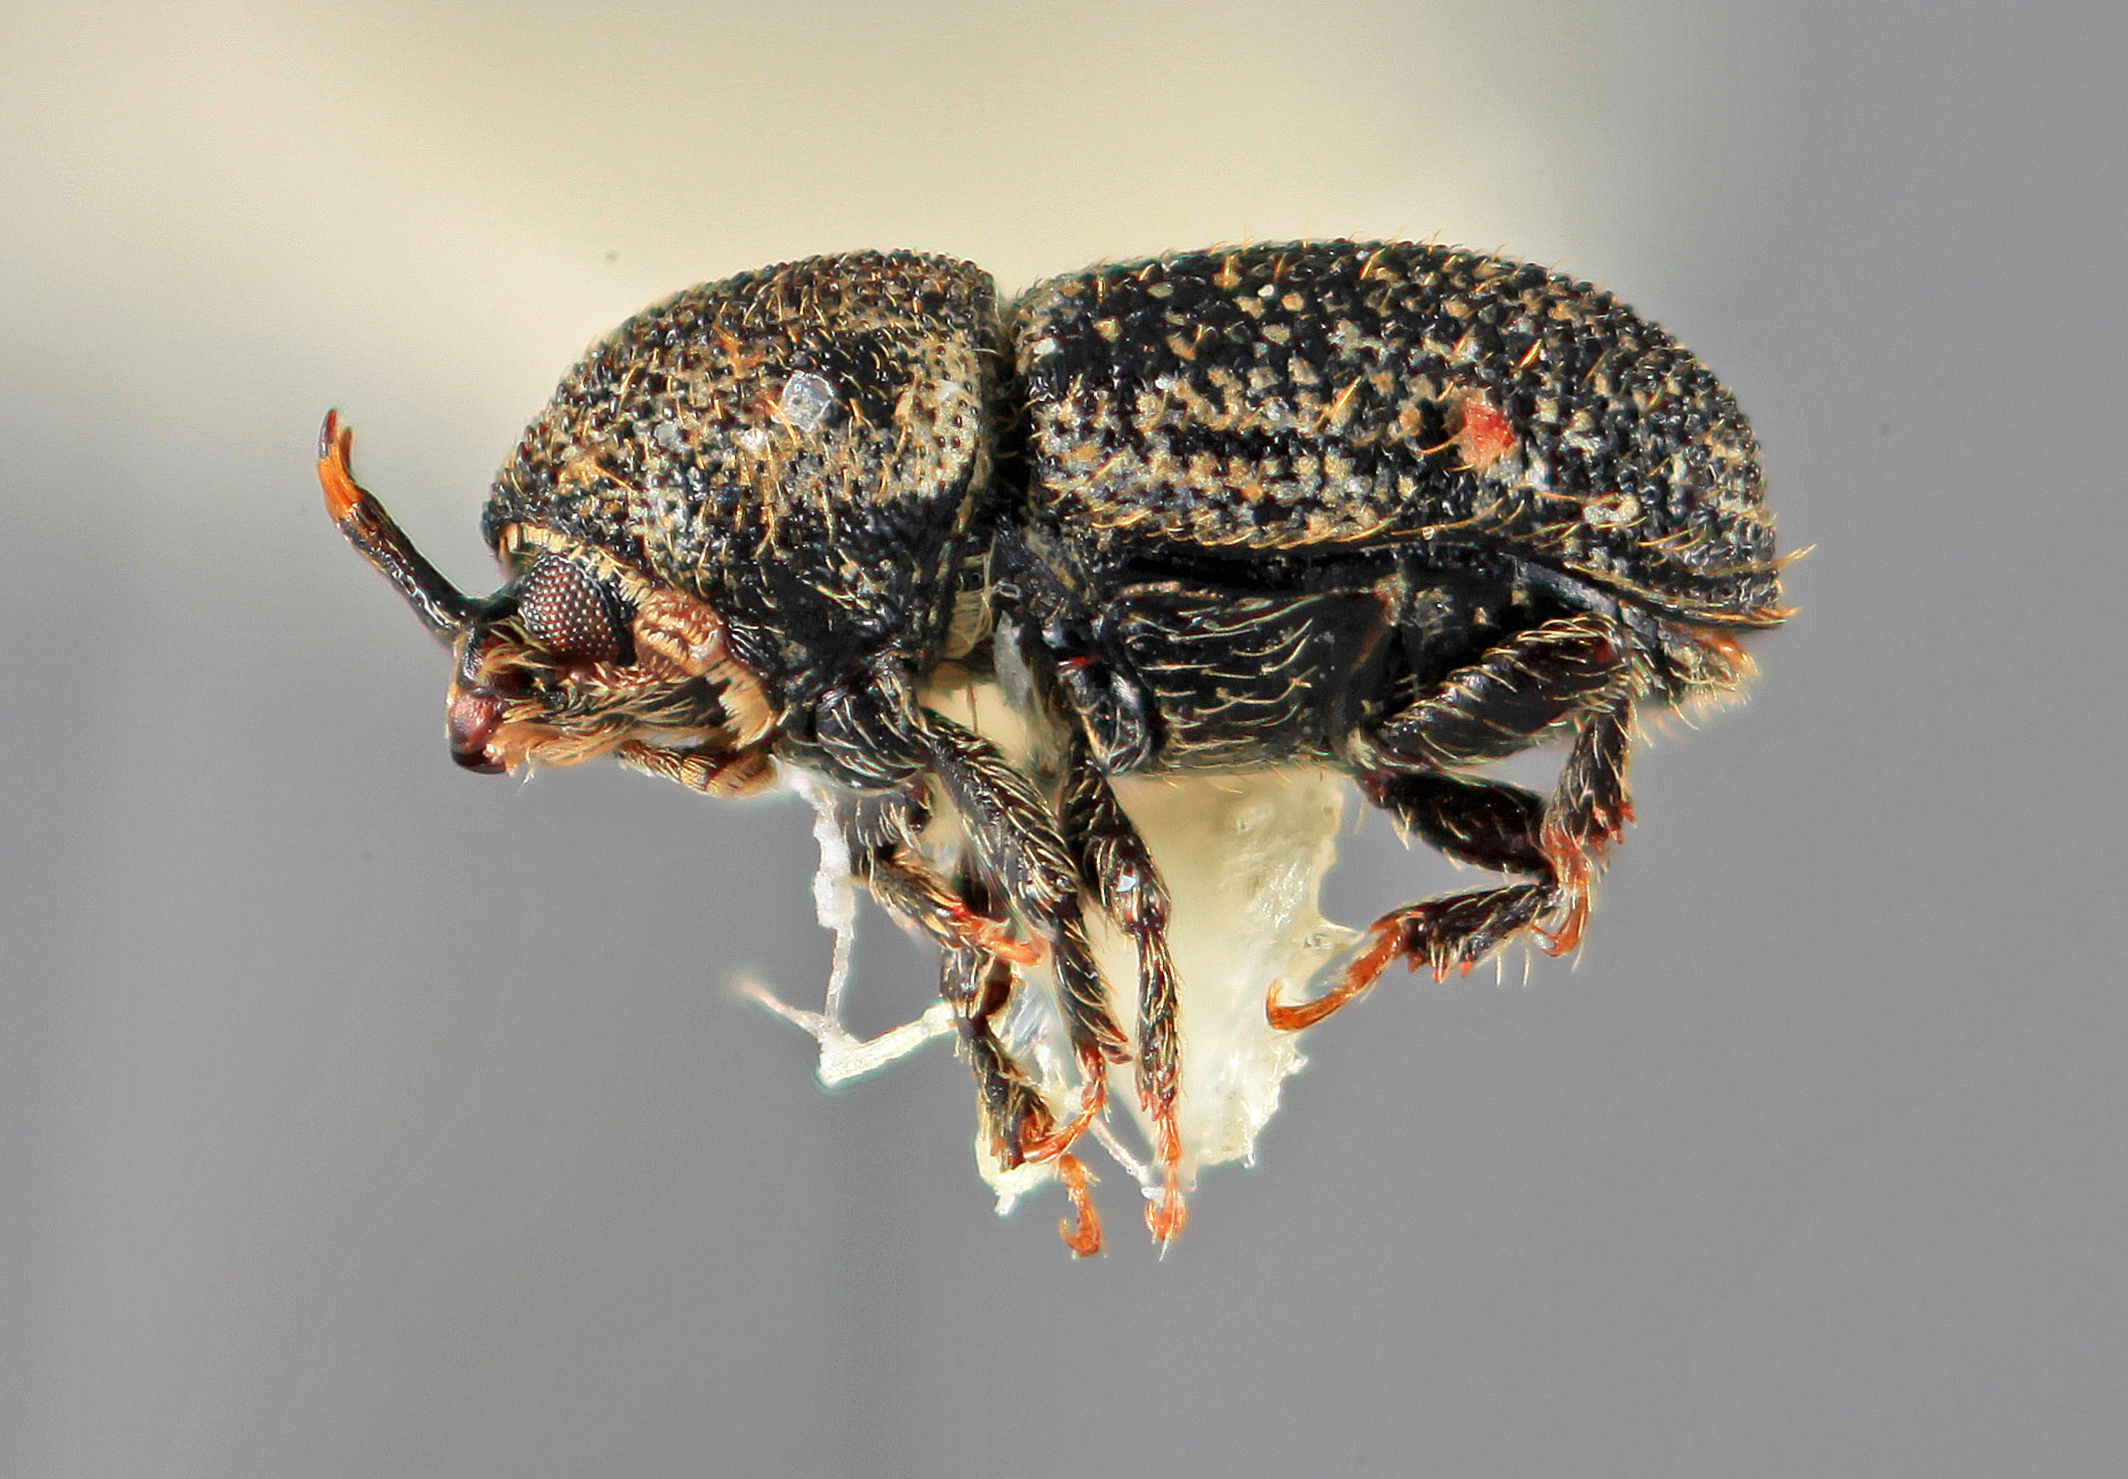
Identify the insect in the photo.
Cactopinus burjosi
